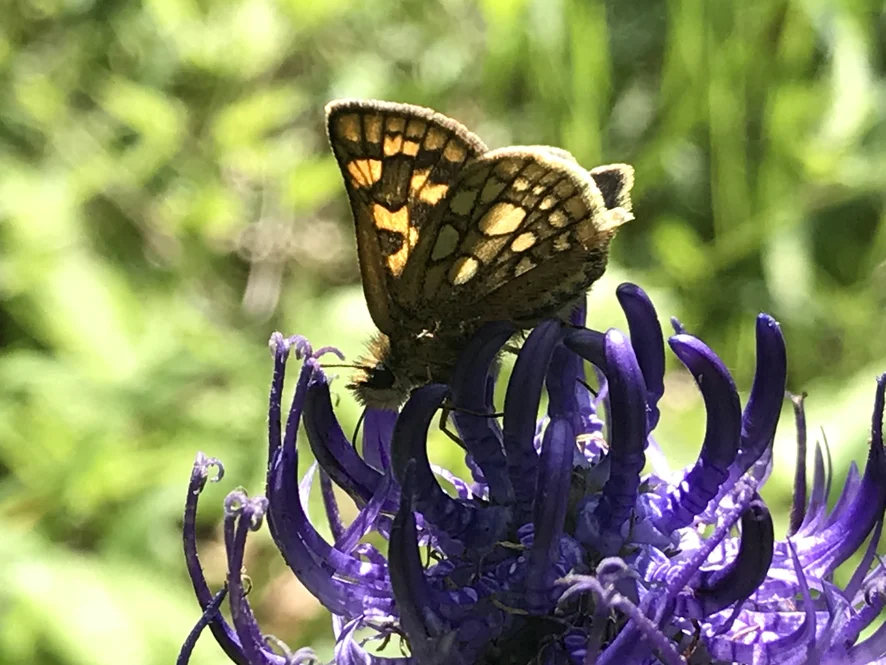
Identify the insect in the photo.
Carterocephalus palaemon
